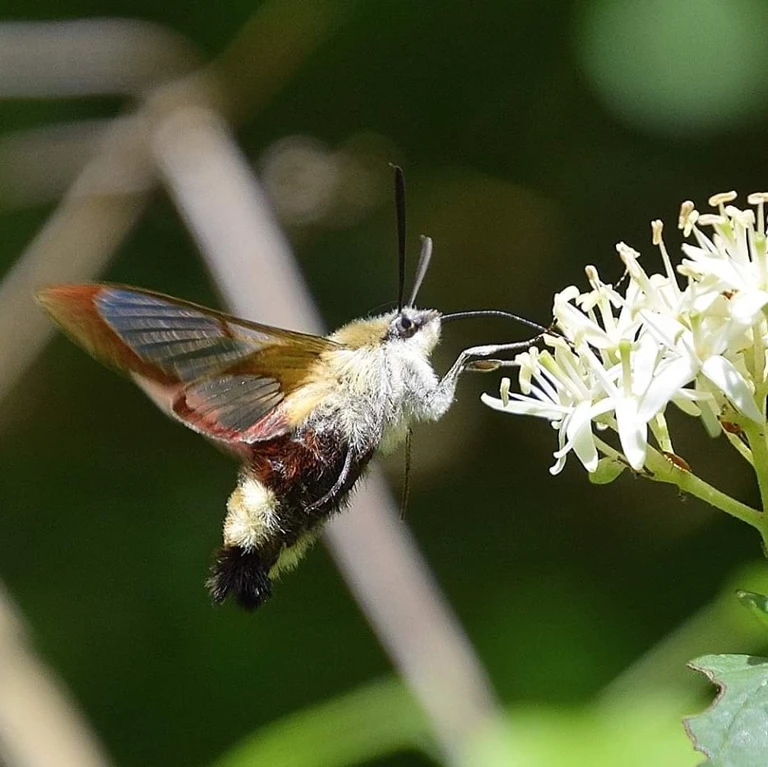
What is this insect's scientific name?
Hemaris fuciformis
